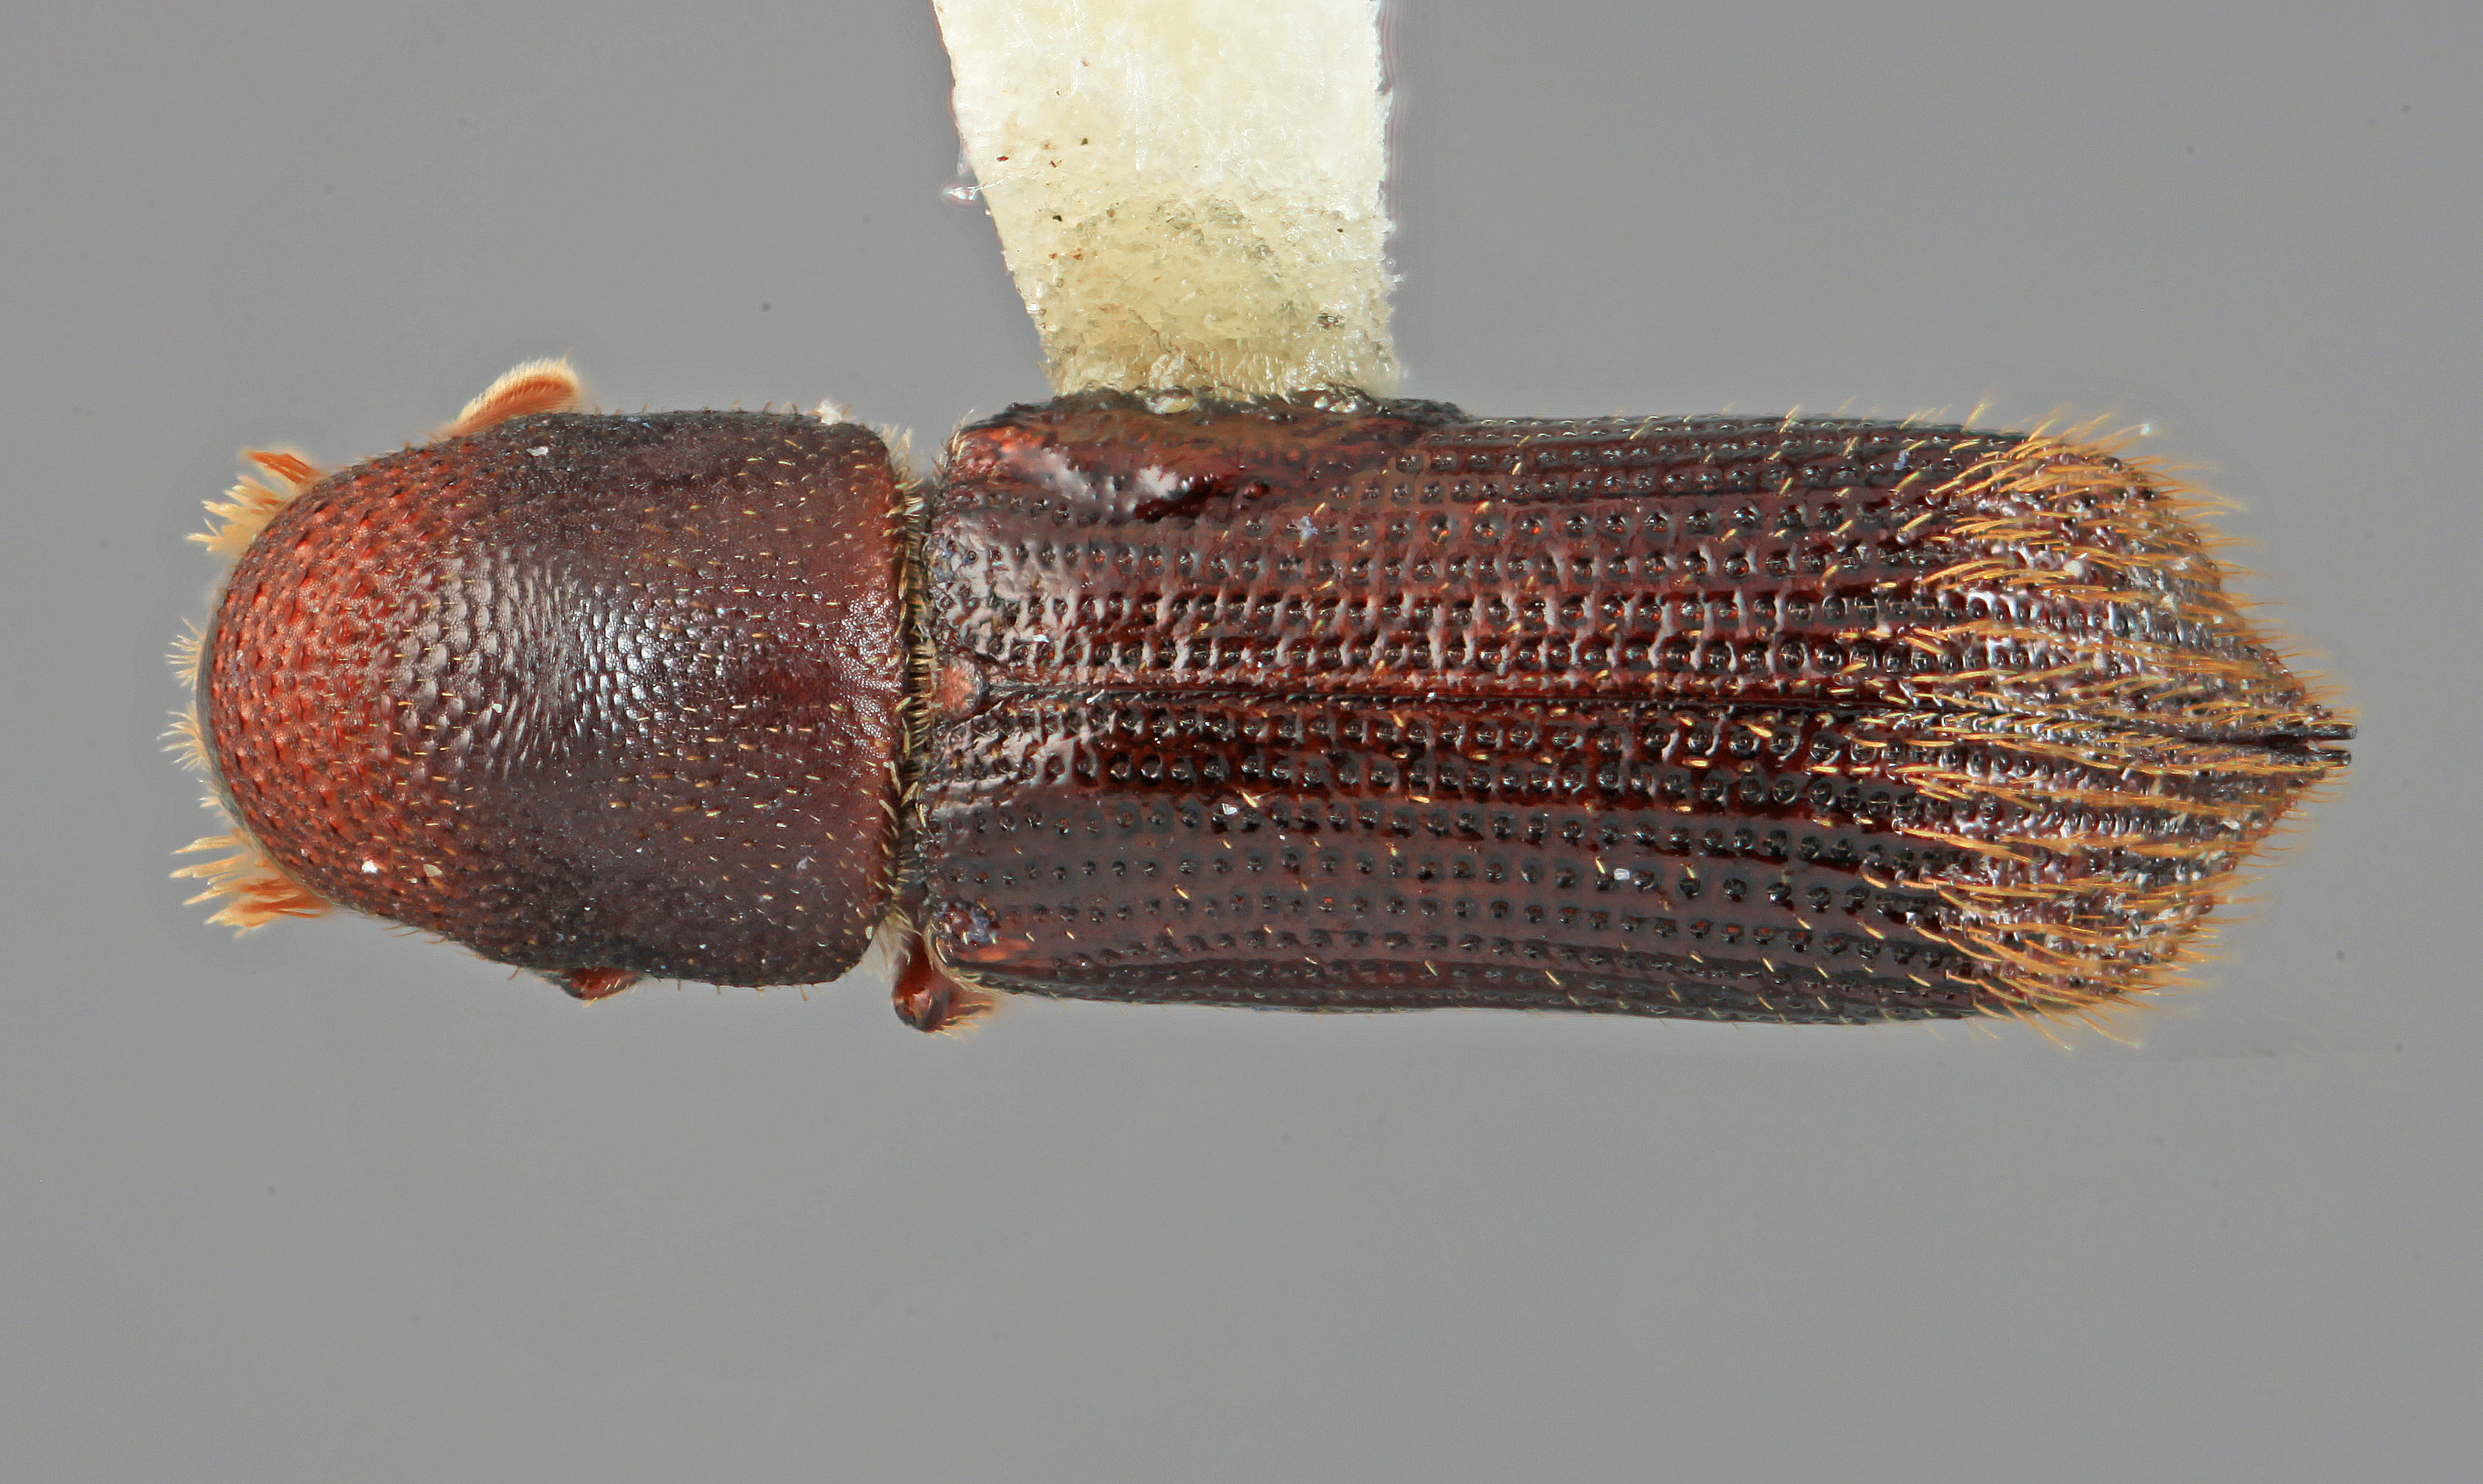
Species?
Micracis vitulus
